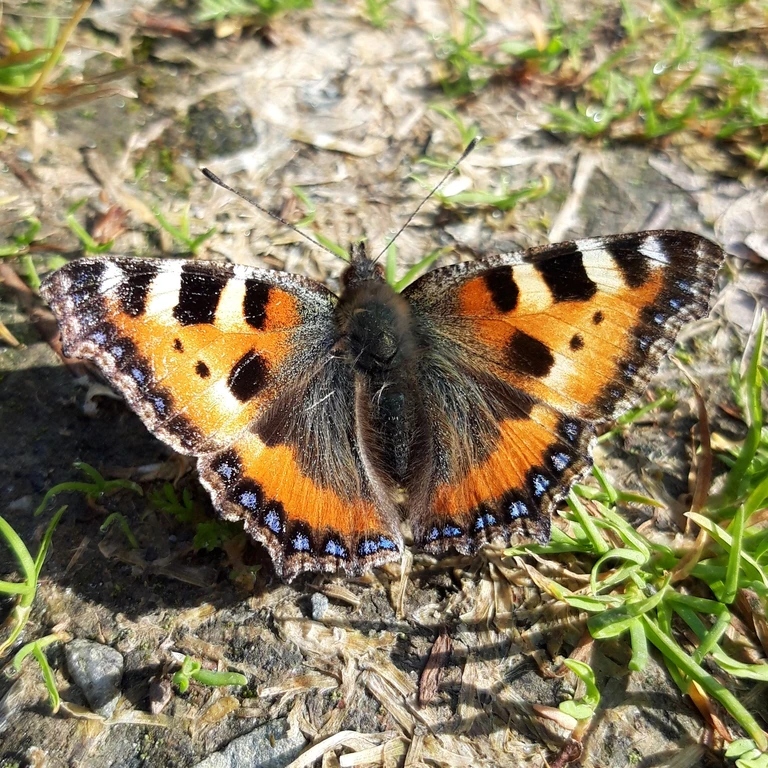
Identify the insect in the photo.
Aglais urticae
